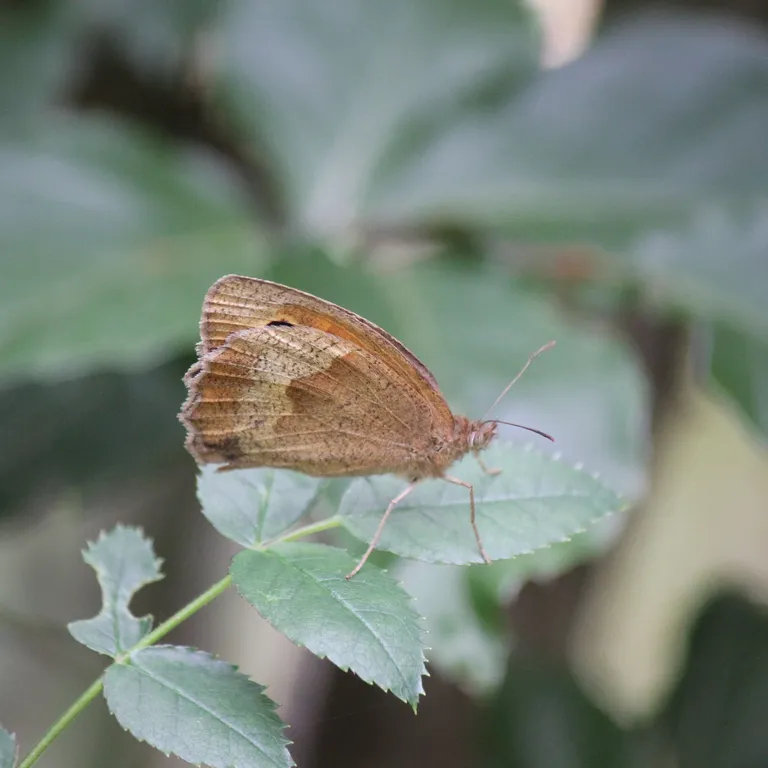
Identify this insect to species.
Maniola jurtina
